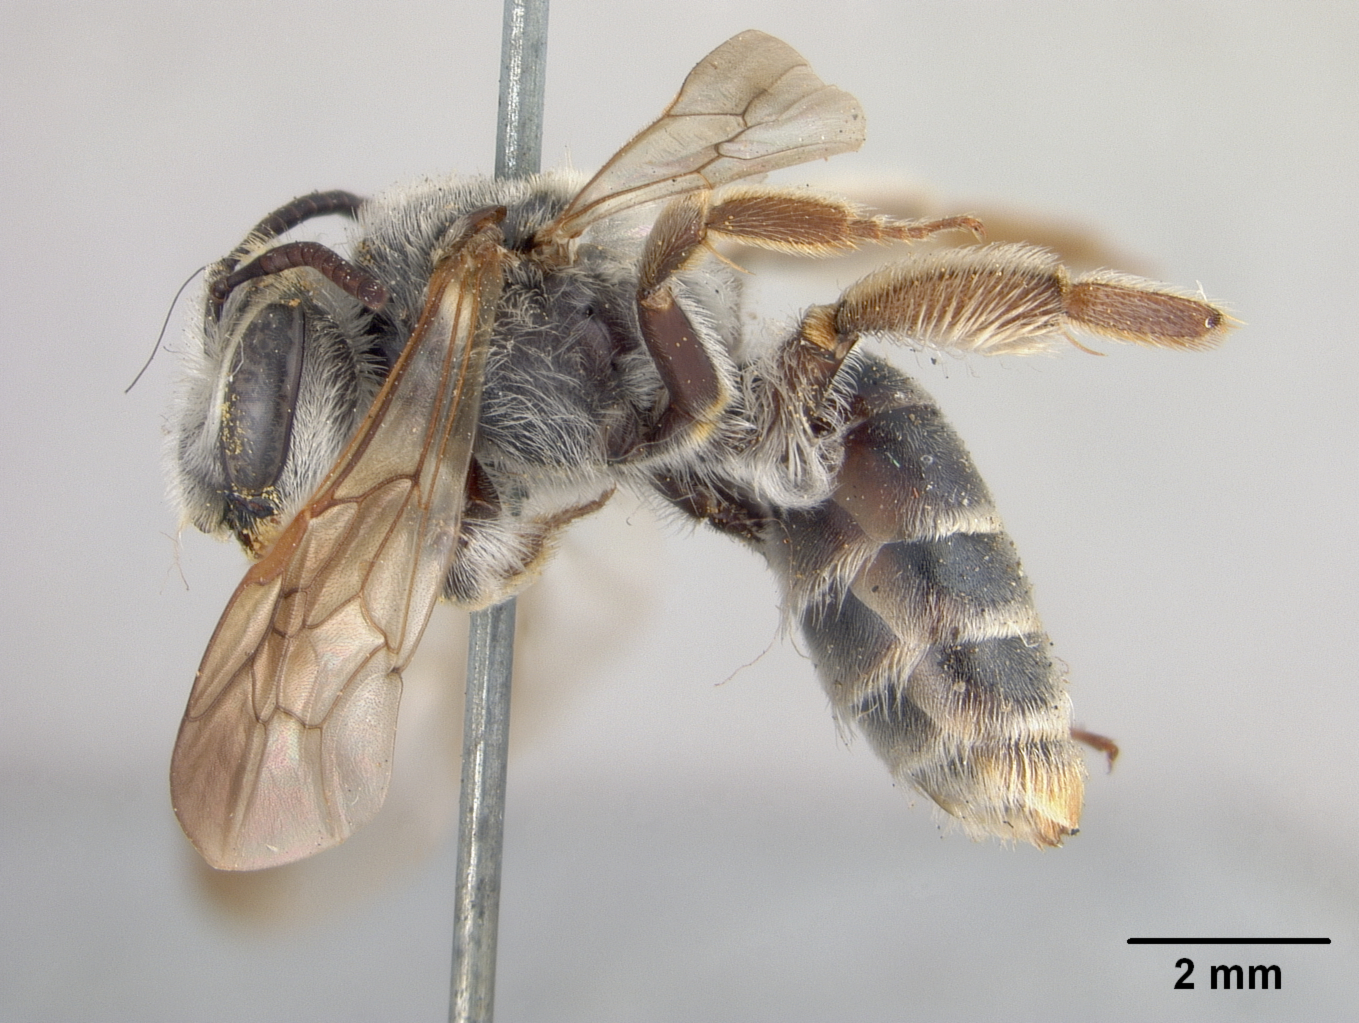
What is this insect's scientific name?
Andrena fracta
